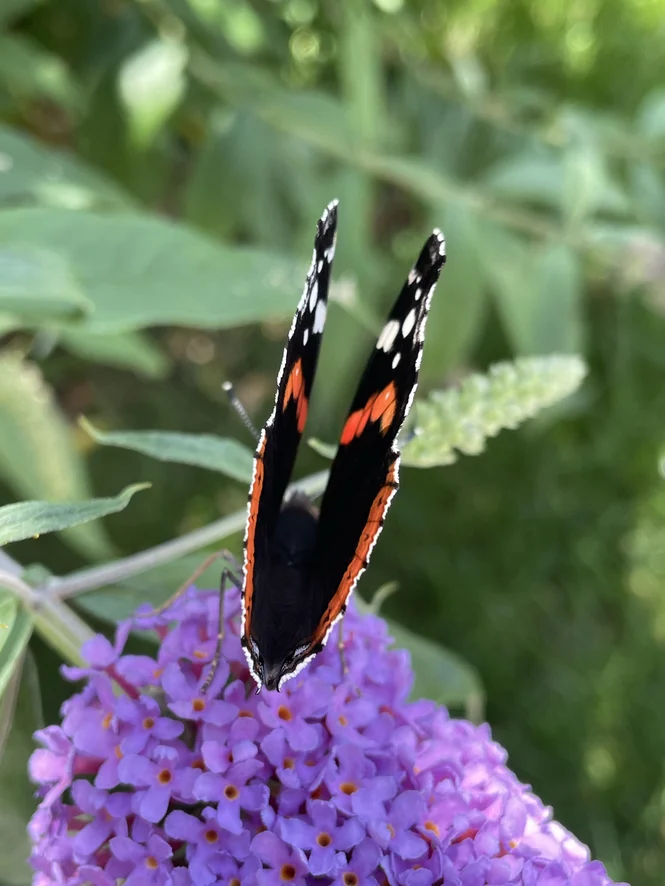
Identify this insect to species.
Vanessa atalanta
